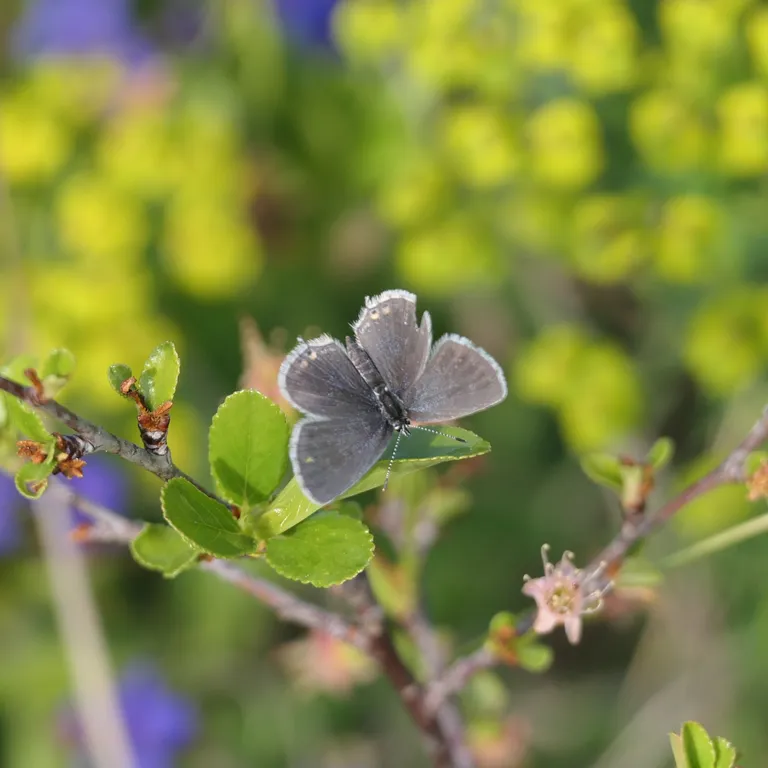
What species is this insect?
Cupido argiades (also Elkalyce argiades)
